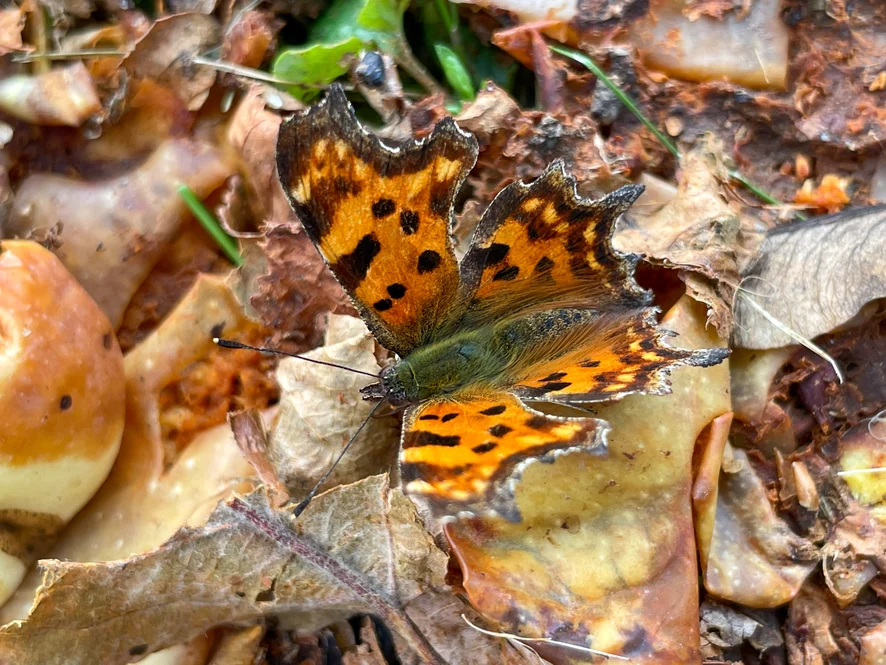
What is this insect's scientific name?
Polygonia c-album
